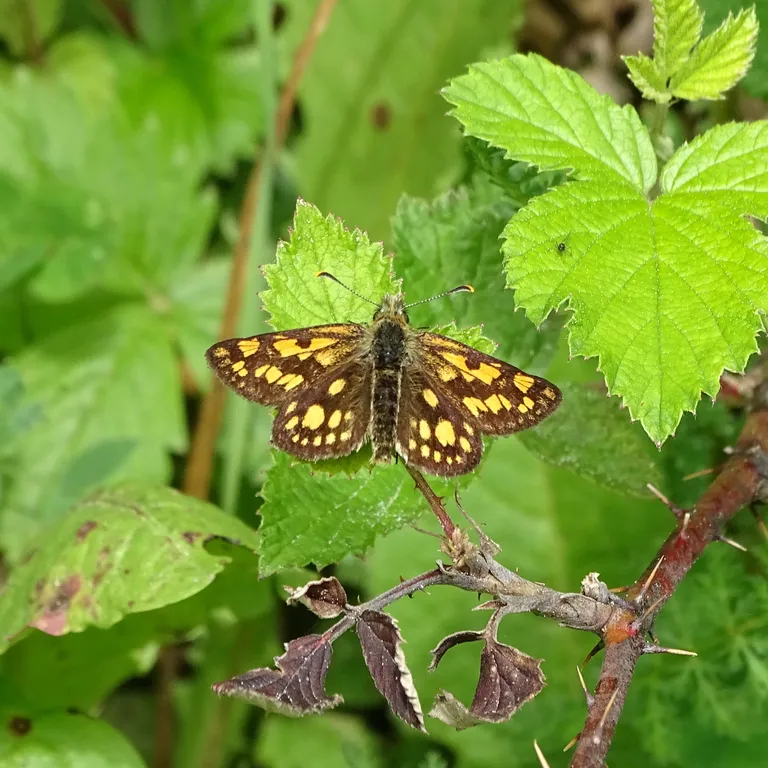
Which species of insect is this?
Carterocephalus palaemon
